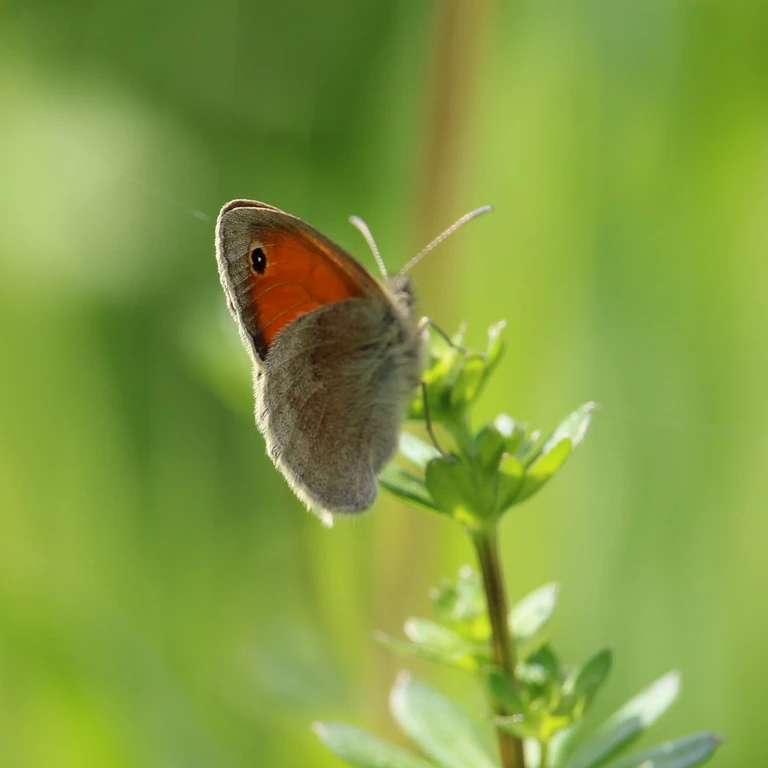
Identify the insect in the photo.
Coenonympha pamphilus
